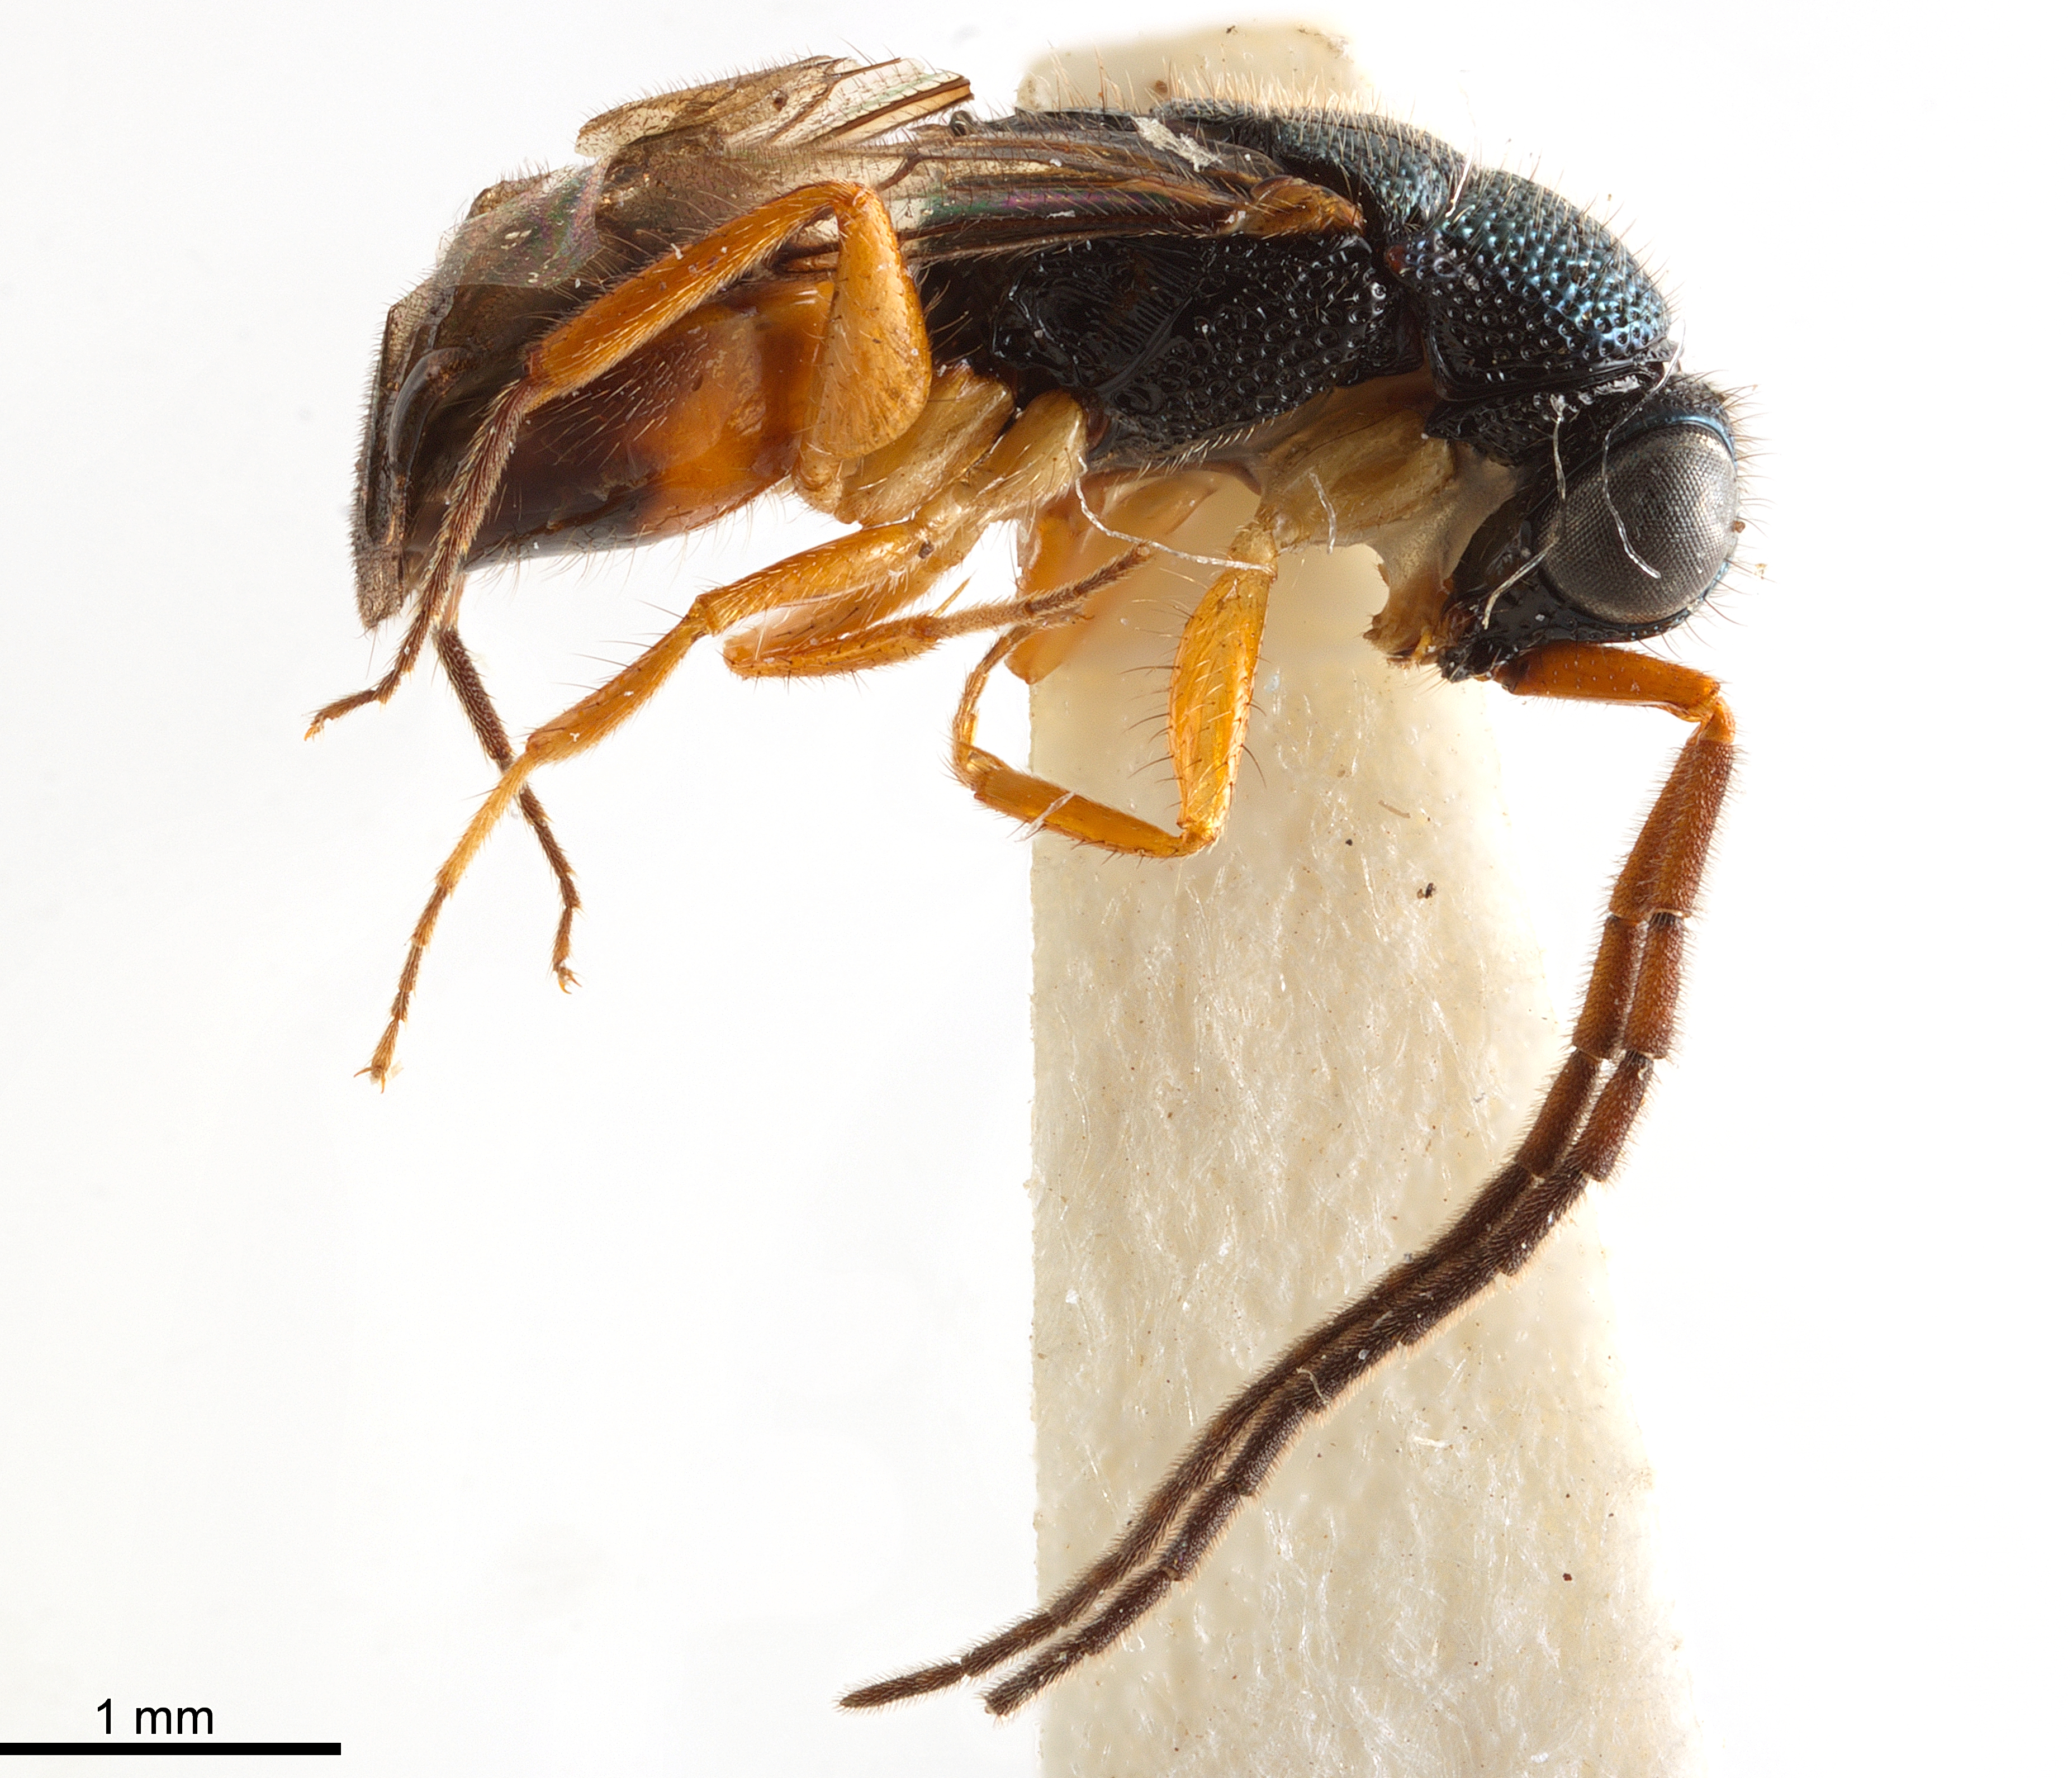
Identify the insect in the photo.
Cladobethylus ceylonicus
